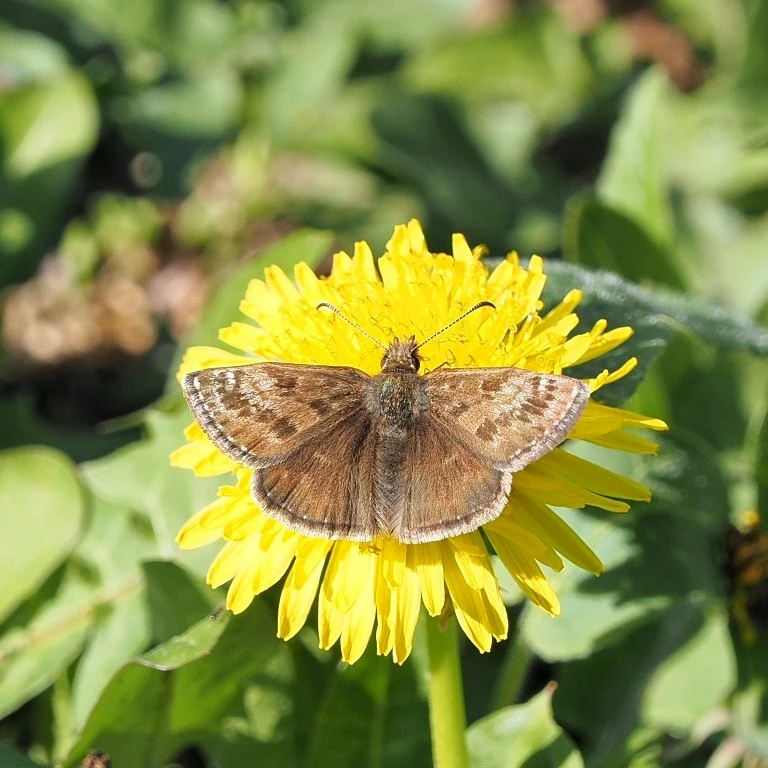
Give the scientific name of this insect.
Erynnis tages
